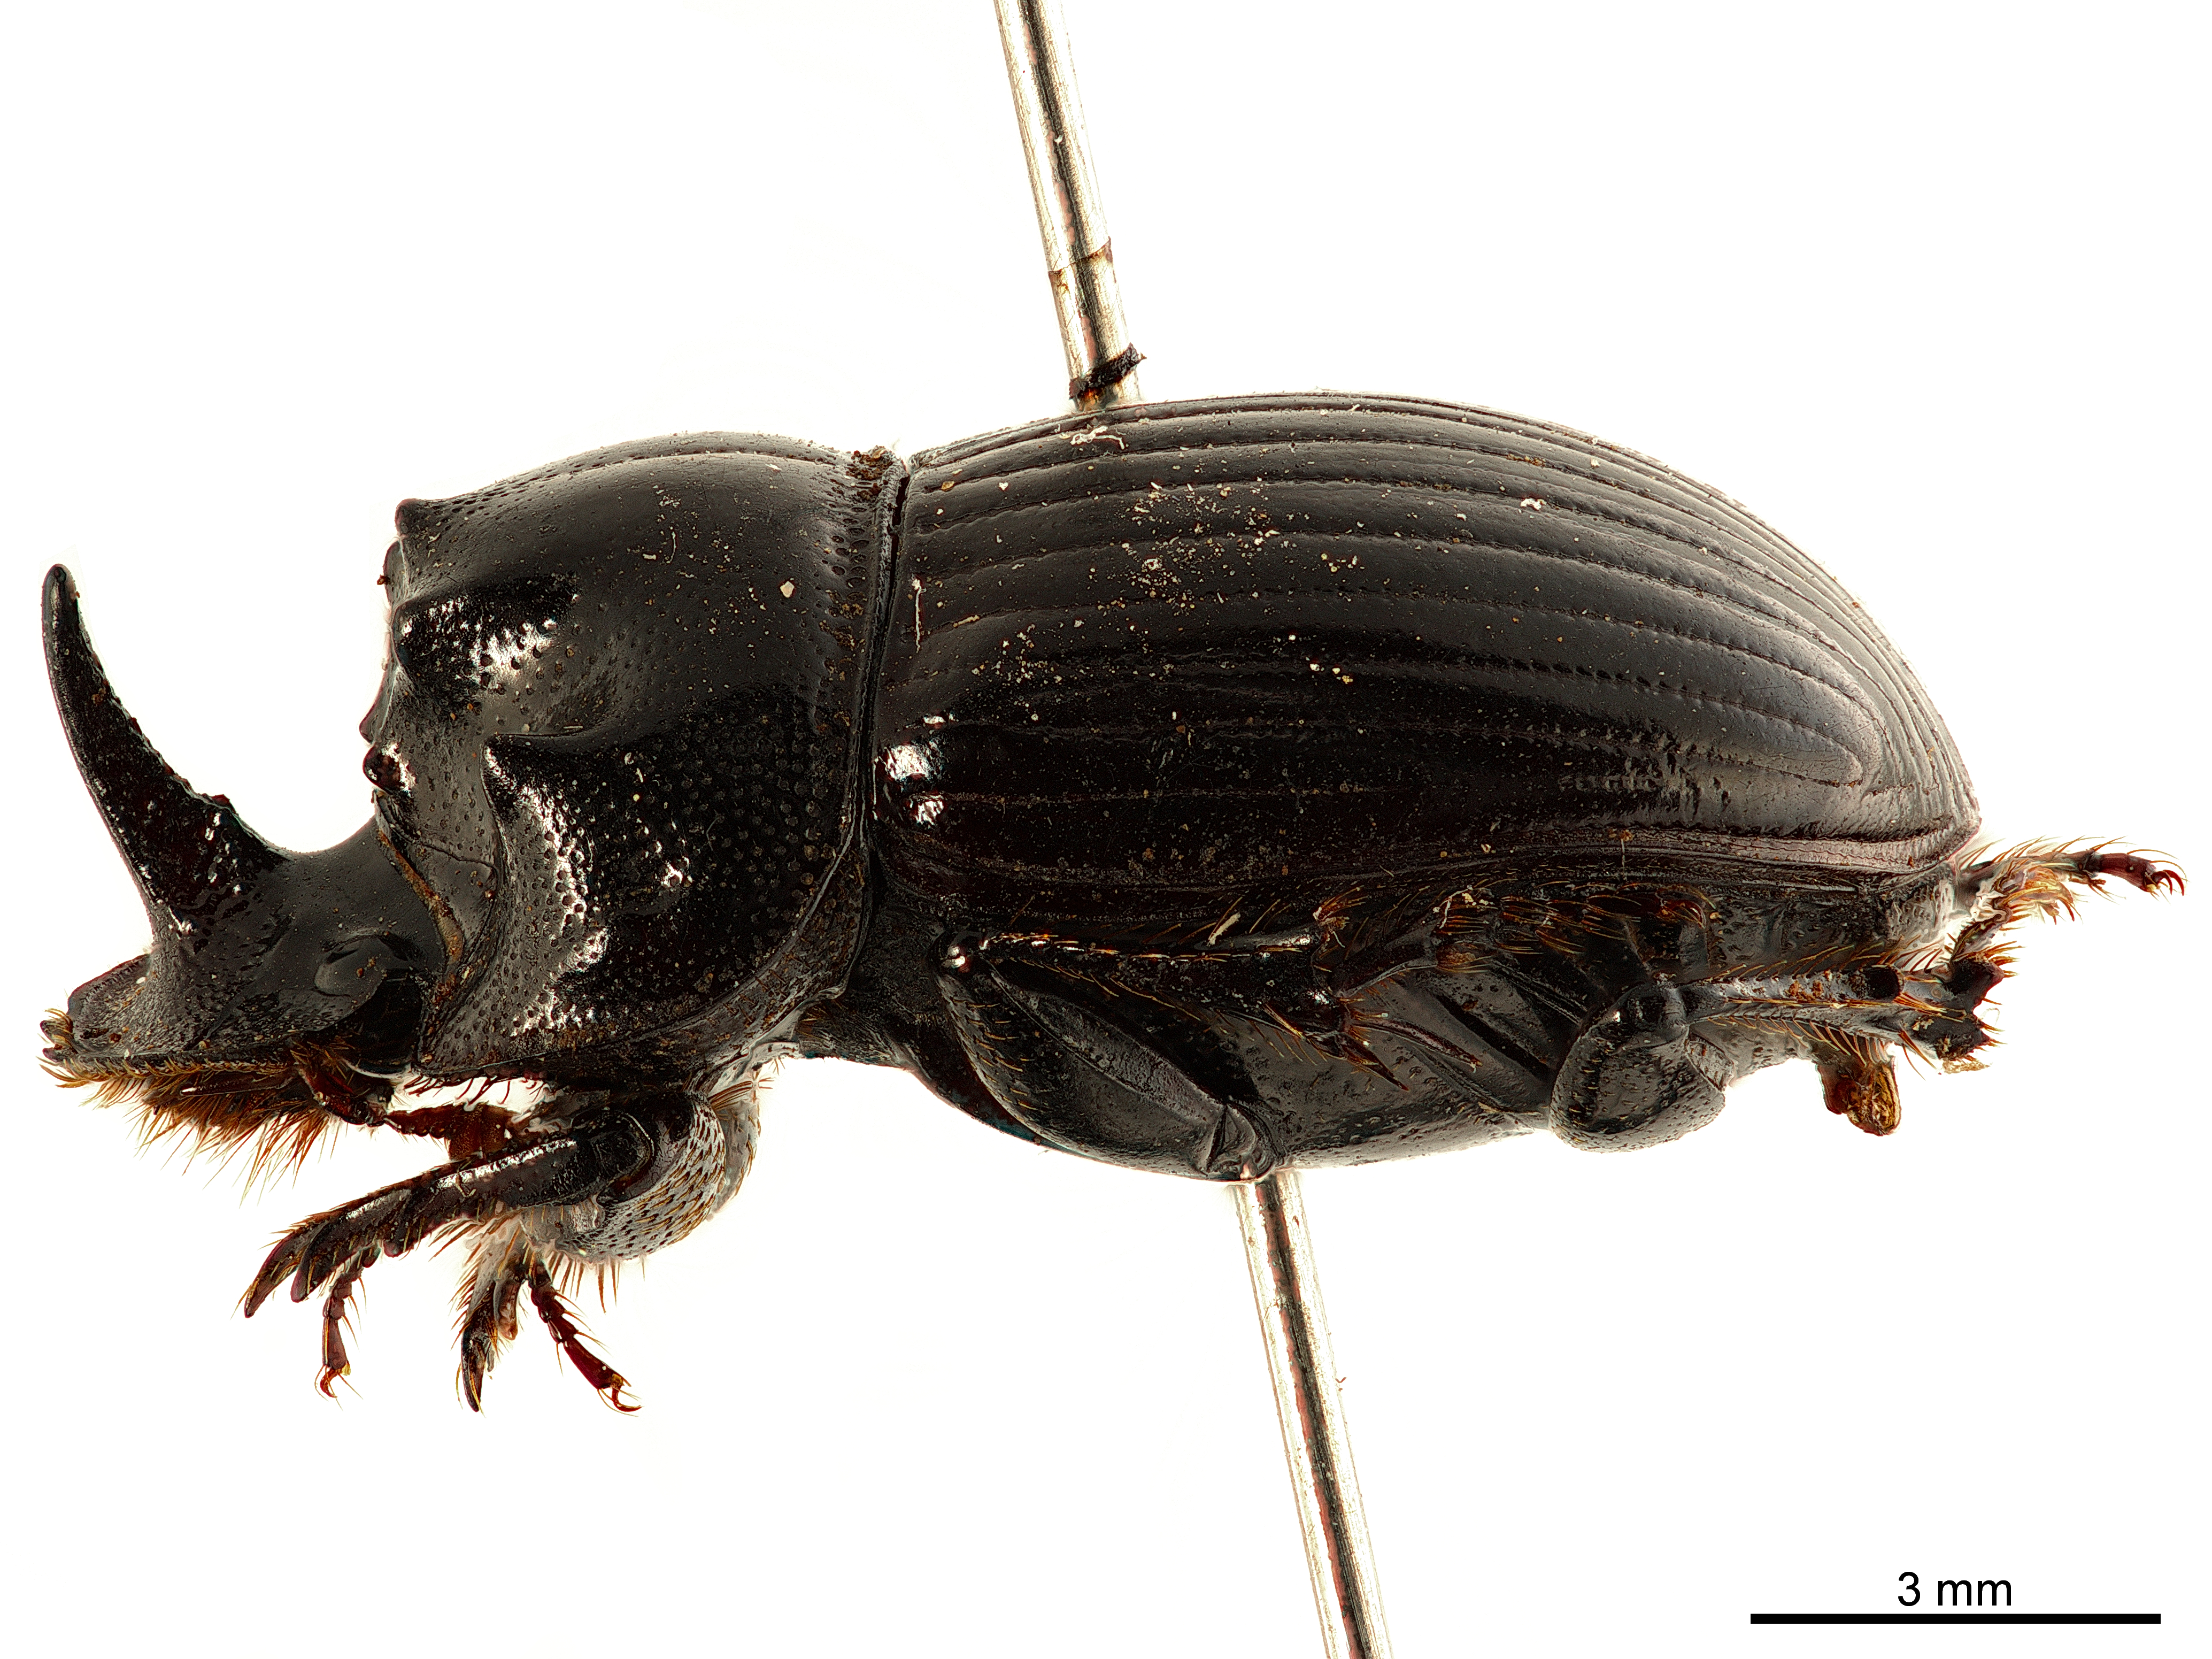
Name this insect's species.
Copris orphanus
